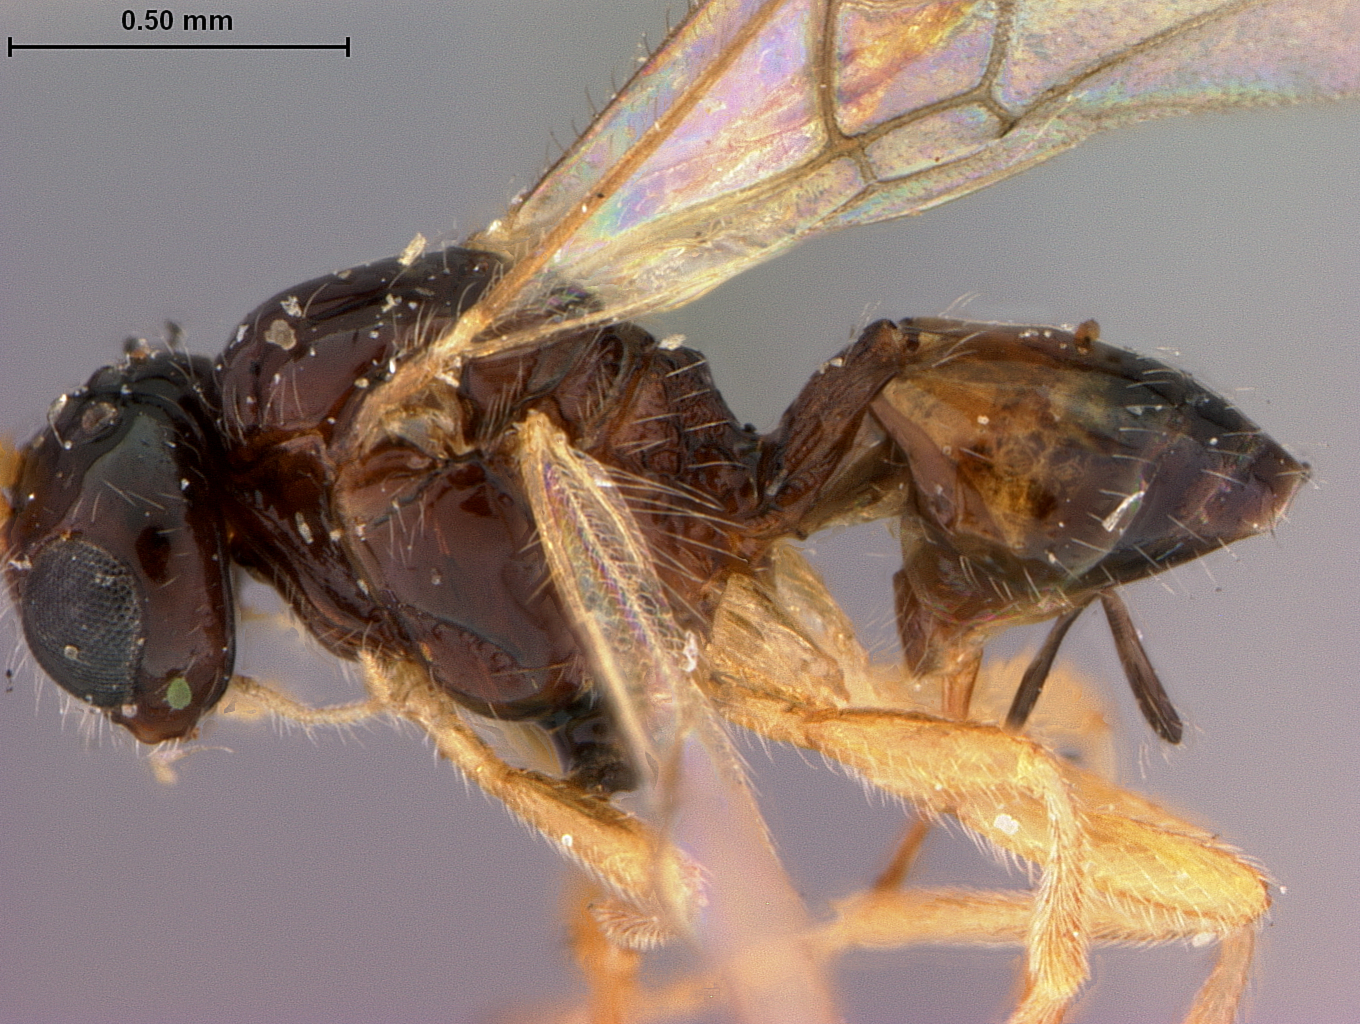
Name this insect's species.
Opius striatoides
